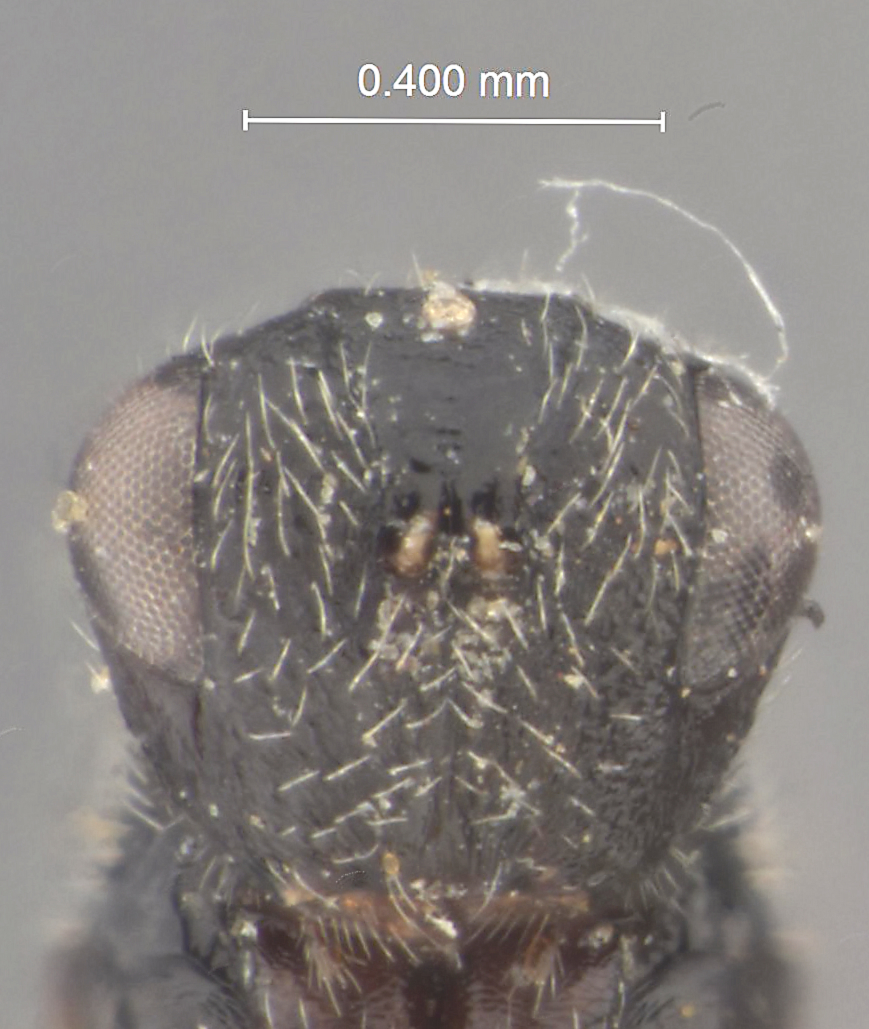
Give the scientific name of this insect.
Harmolita festucae
